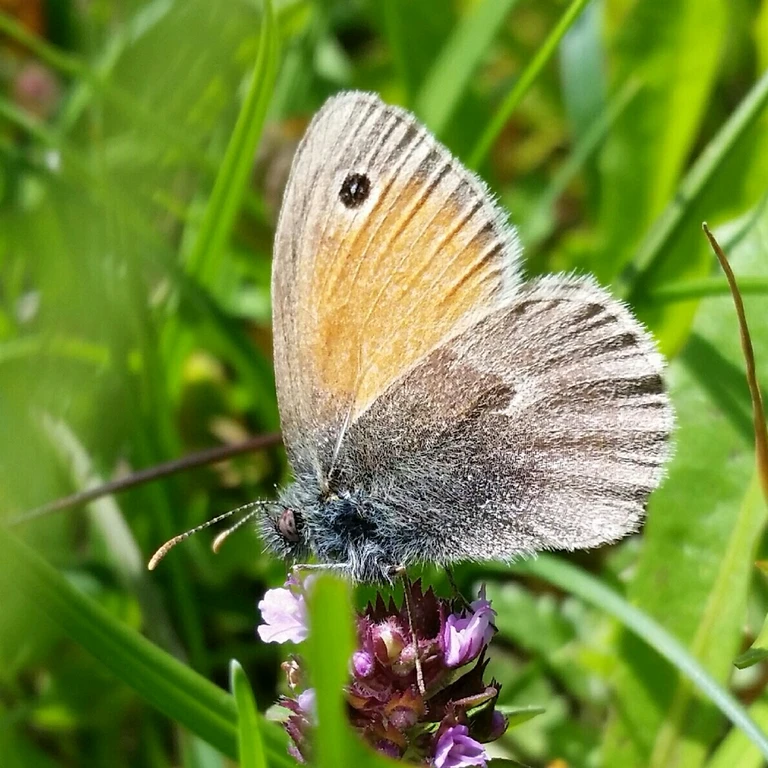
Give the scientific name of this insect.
Coenonympha pamphilus
